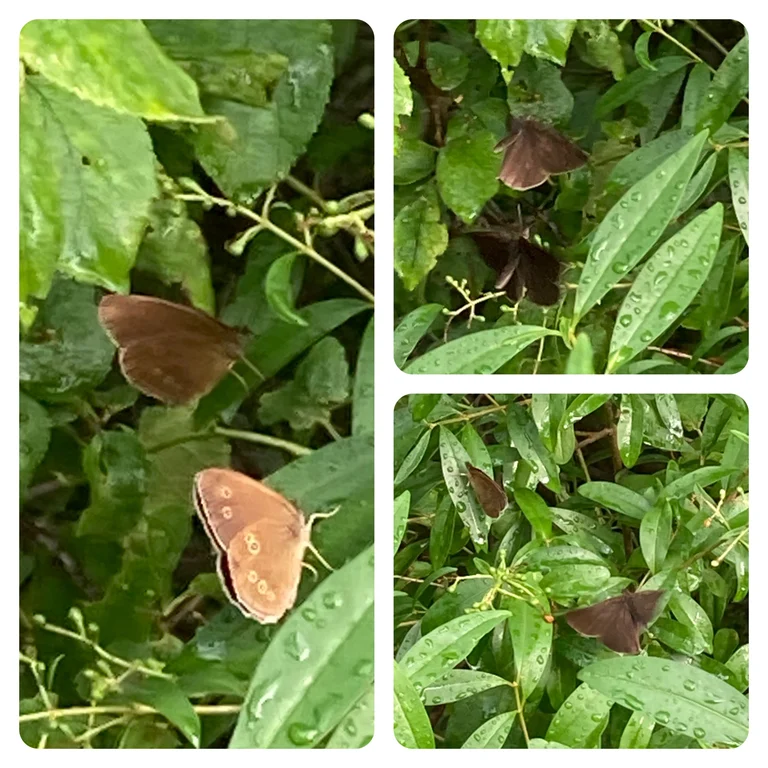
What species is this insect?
Aphantopus hyperantus
